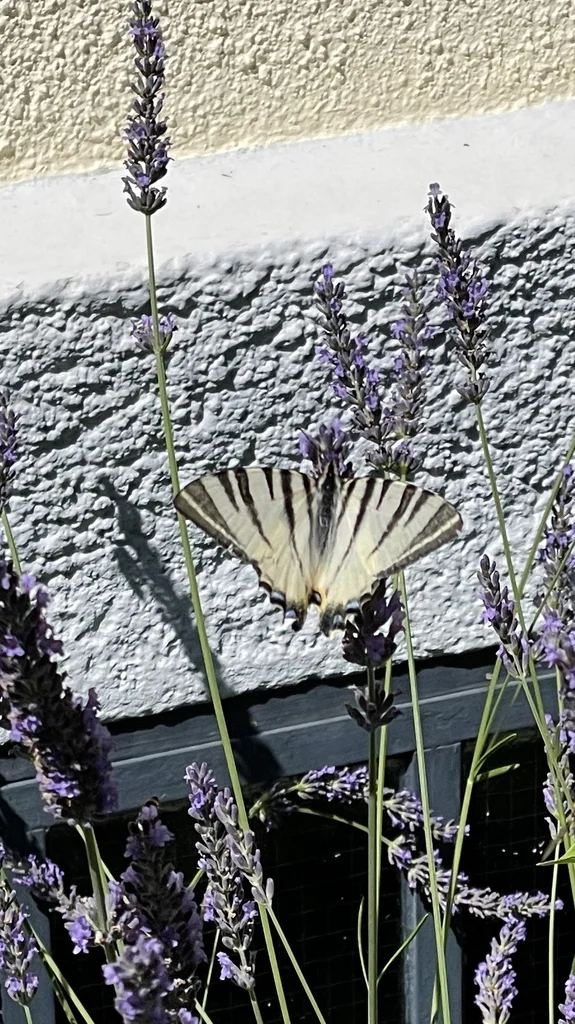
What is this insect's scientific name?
Iphiclides podalirius
